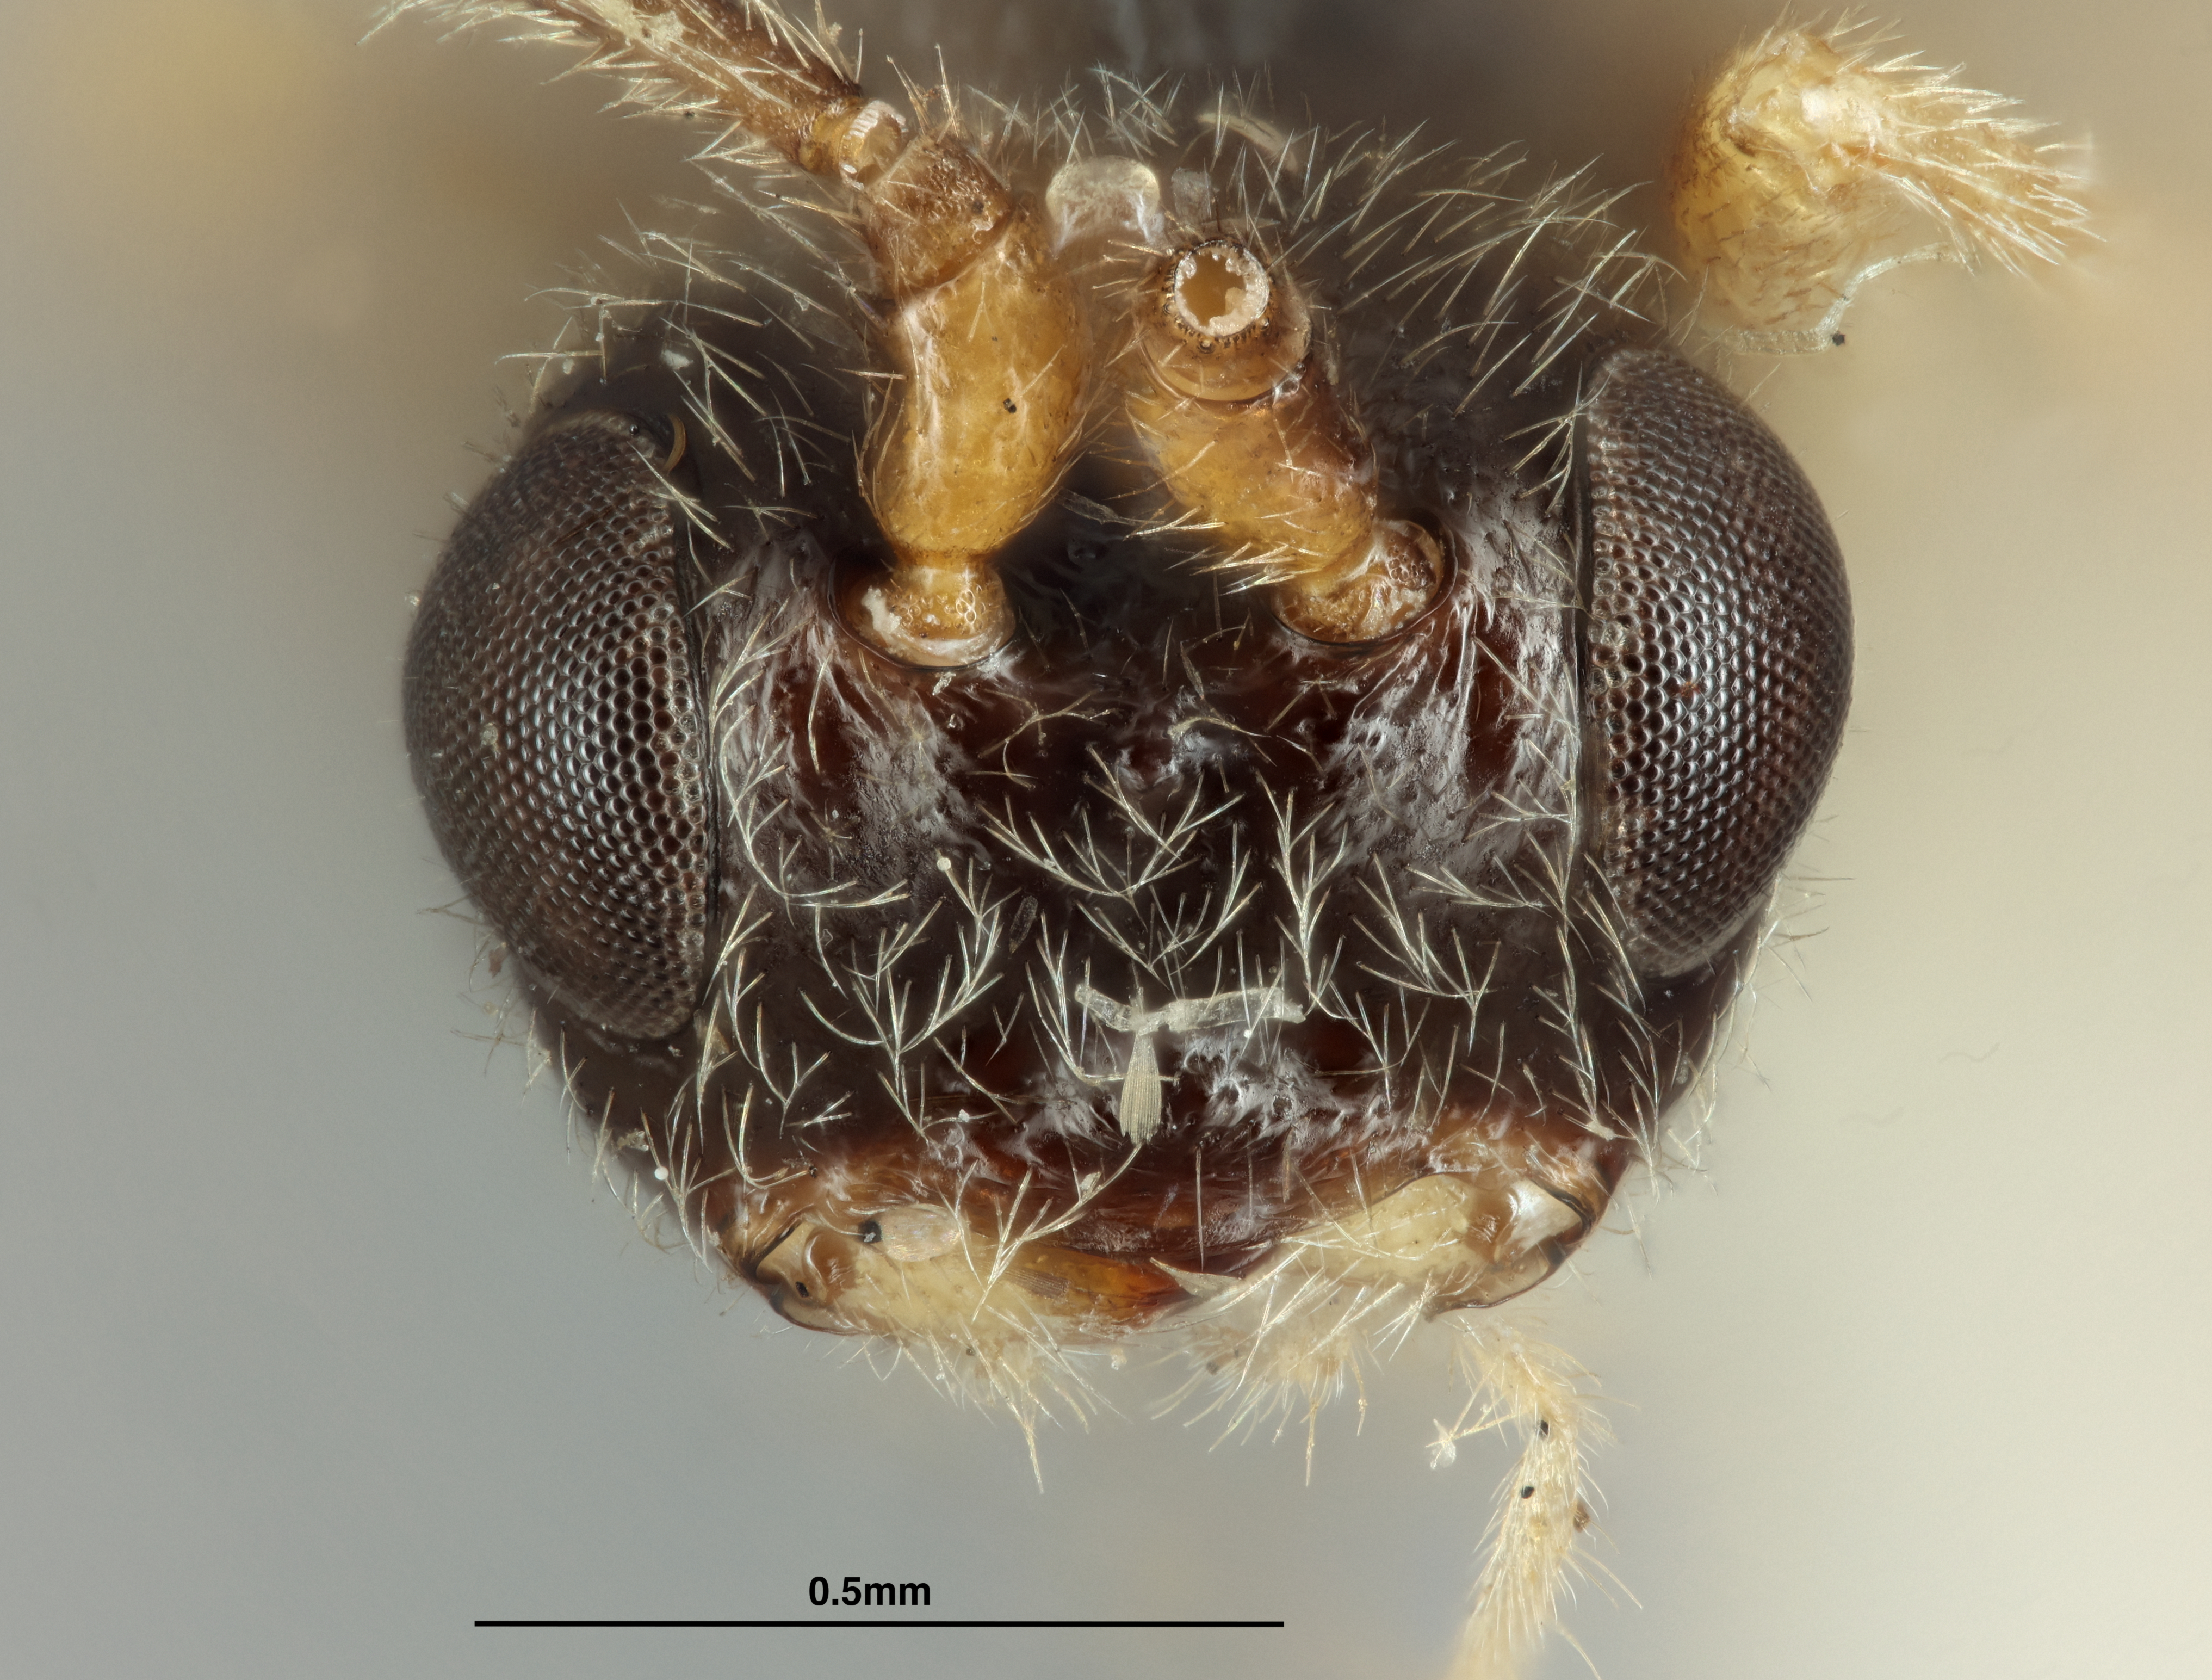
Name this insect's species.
Aliolus marginatus
